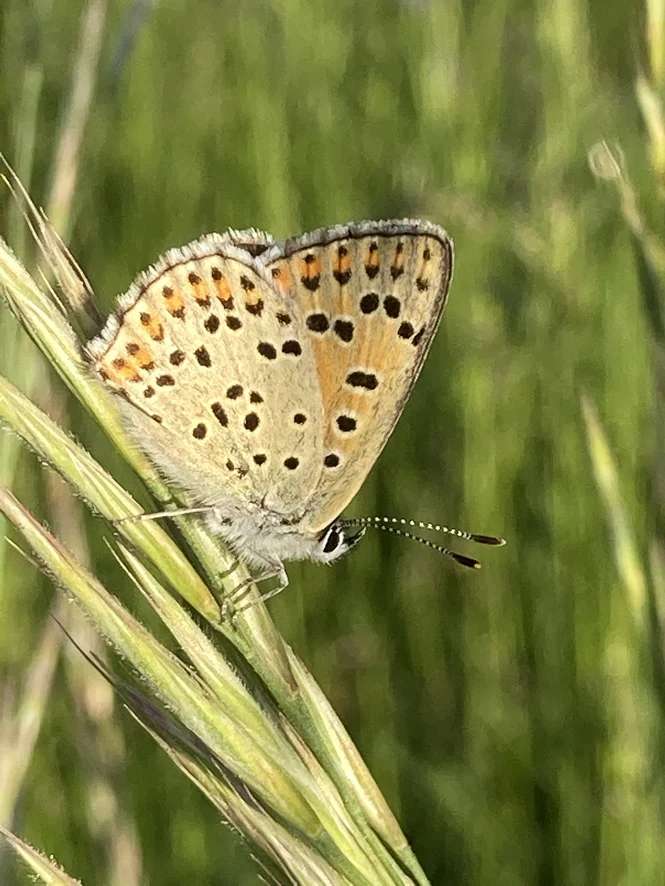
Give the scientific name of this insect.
Lycaena tityrus (also Loweia tityrus)
